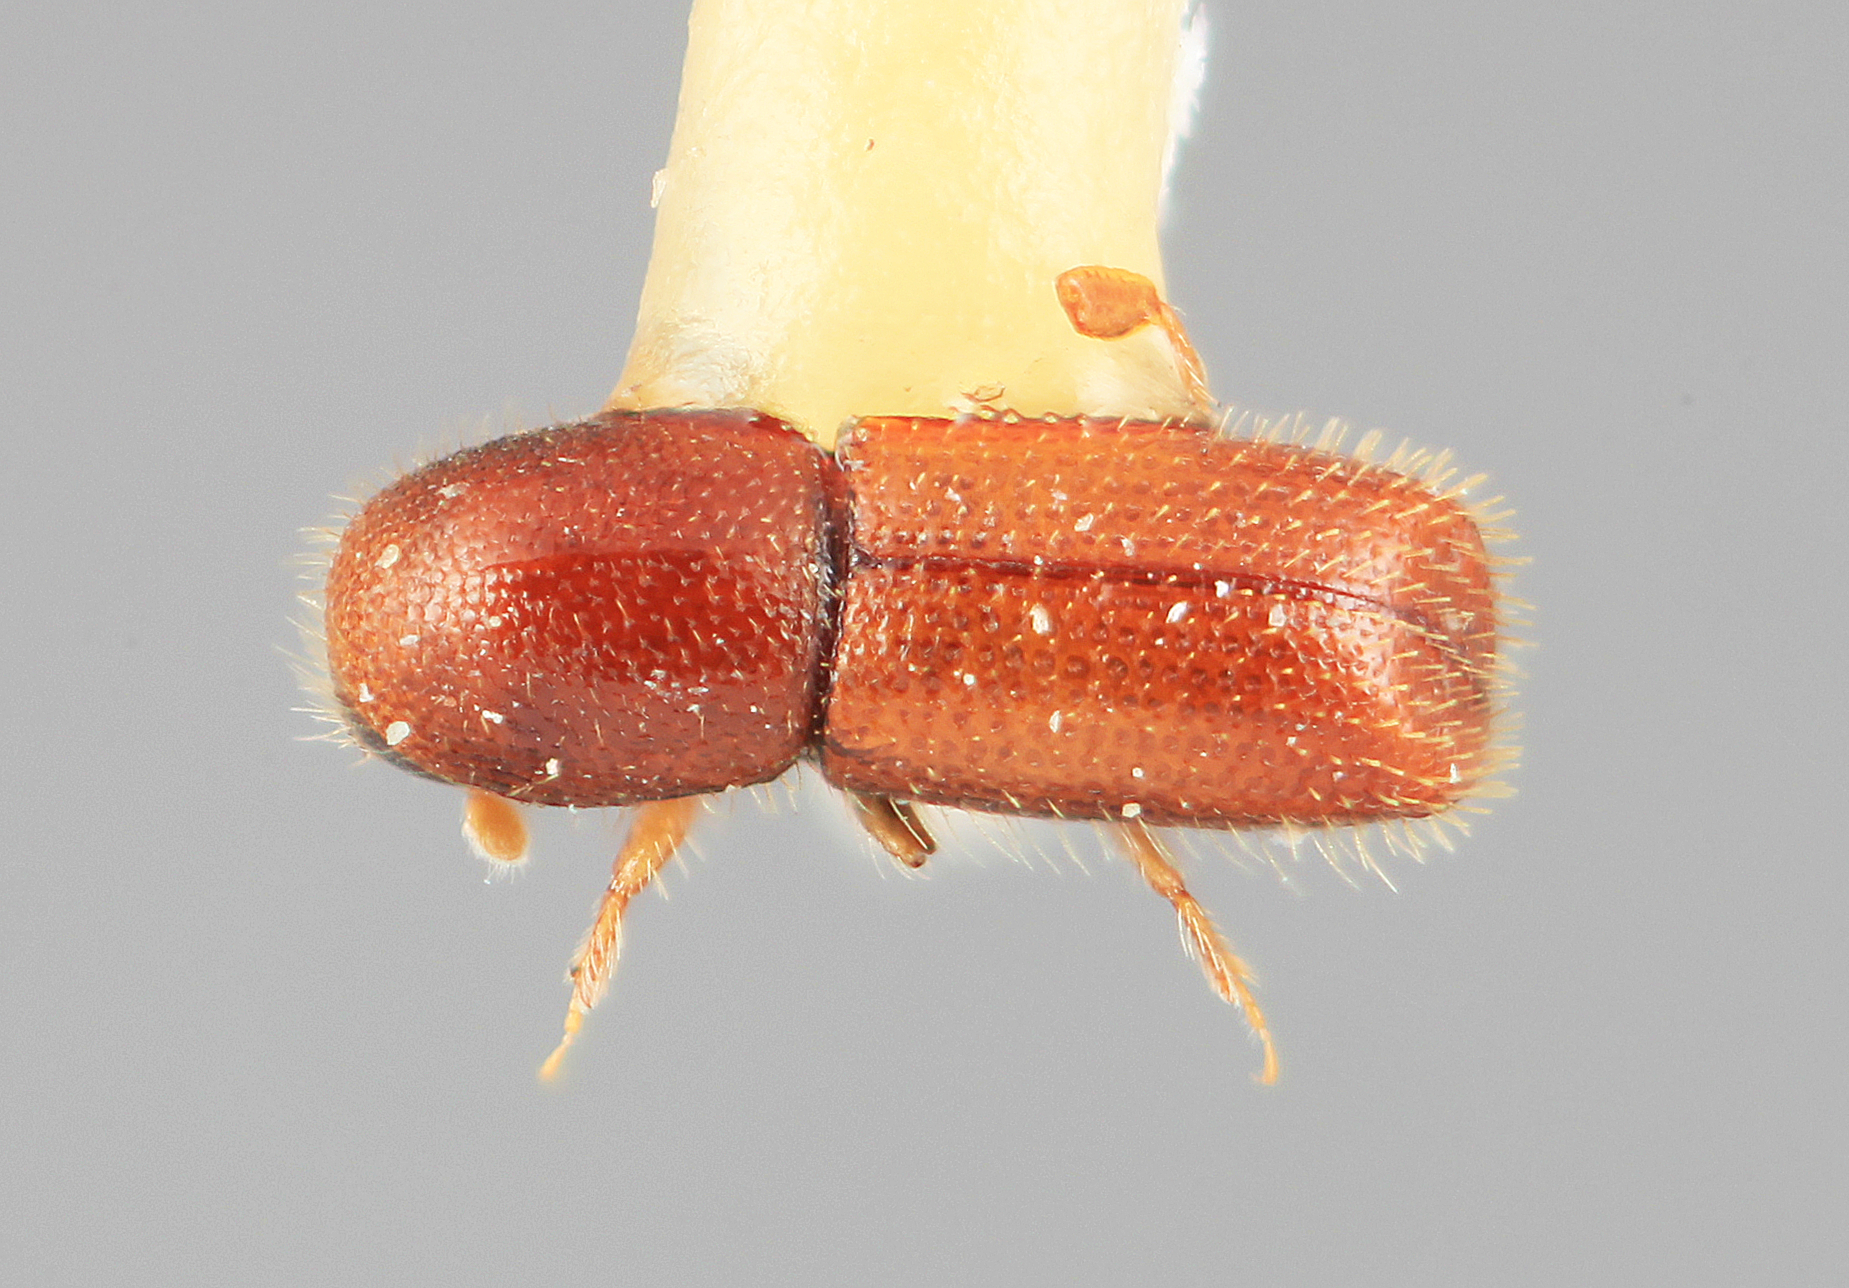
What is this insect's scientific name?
Dendrocranulus tardulus
